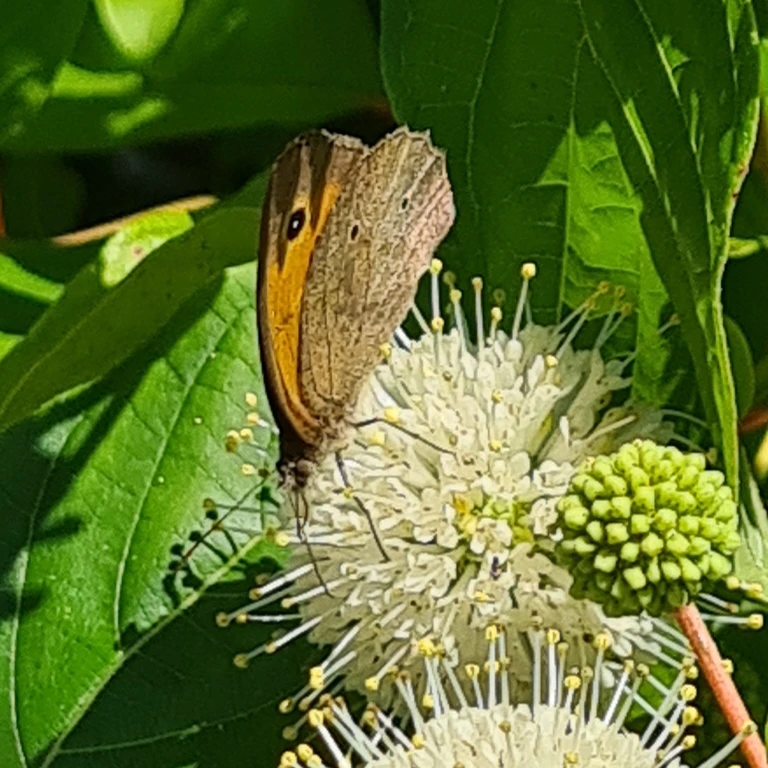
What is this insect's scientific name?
Maniola jurtina
